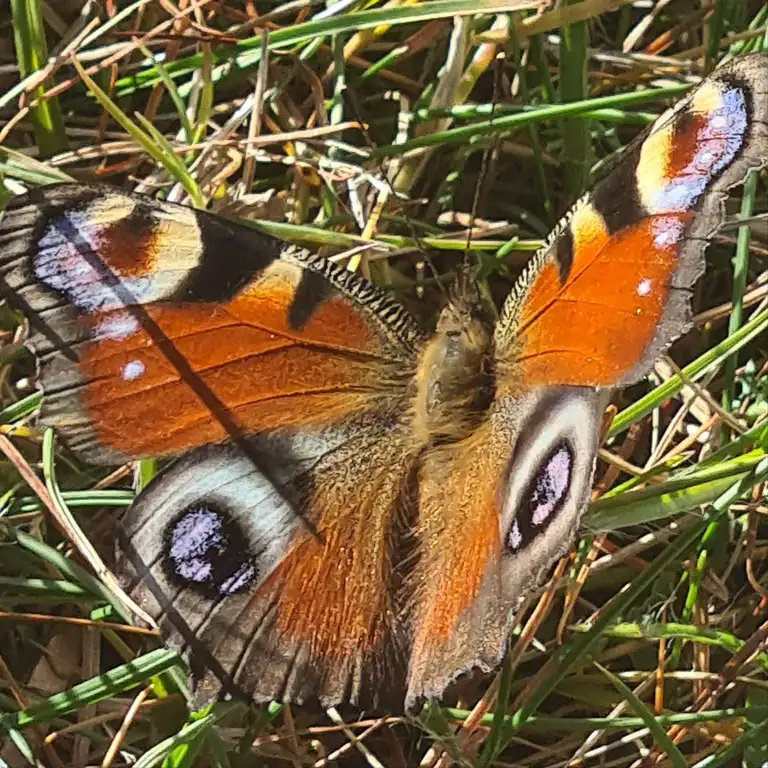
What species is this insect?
Aglais io
